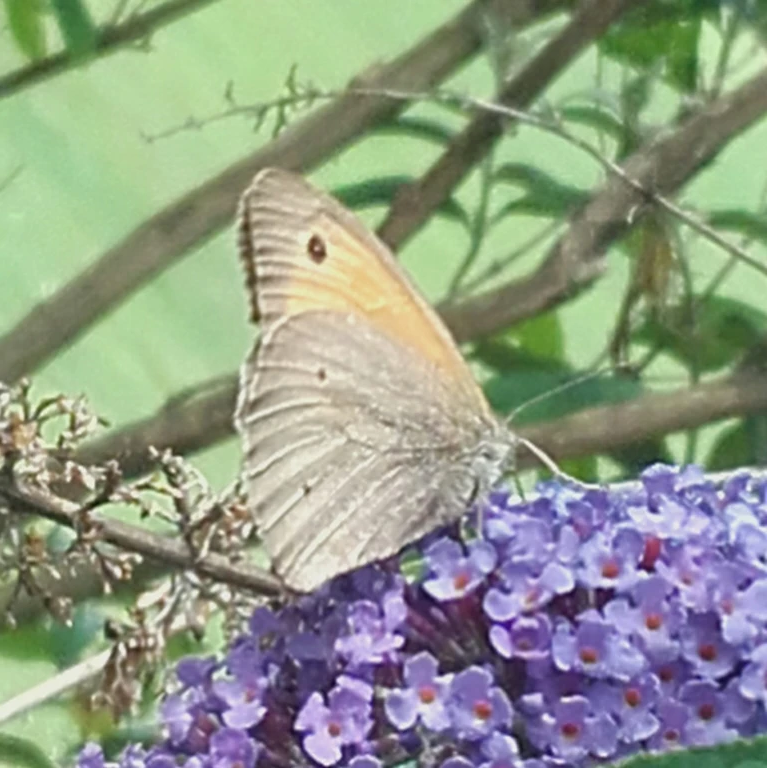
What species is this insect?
Maniola jurtina
